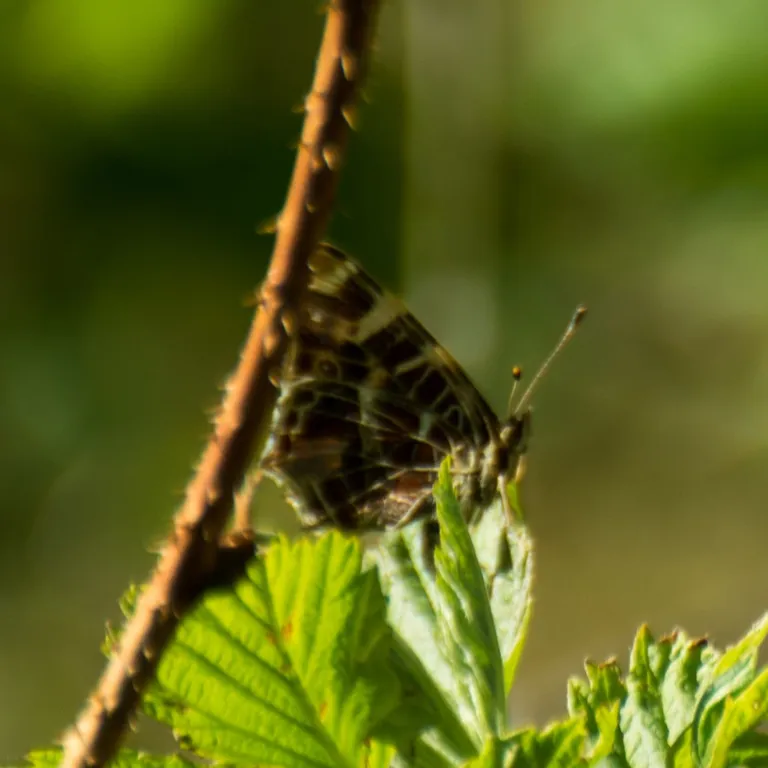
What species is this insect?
Araschnia levana
